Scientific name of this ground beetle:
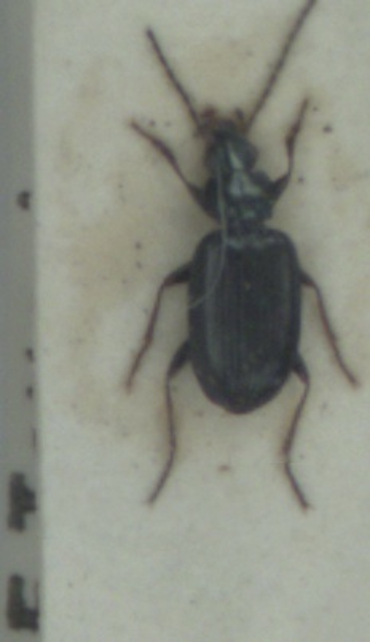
Bembidion atrocaeruleum
